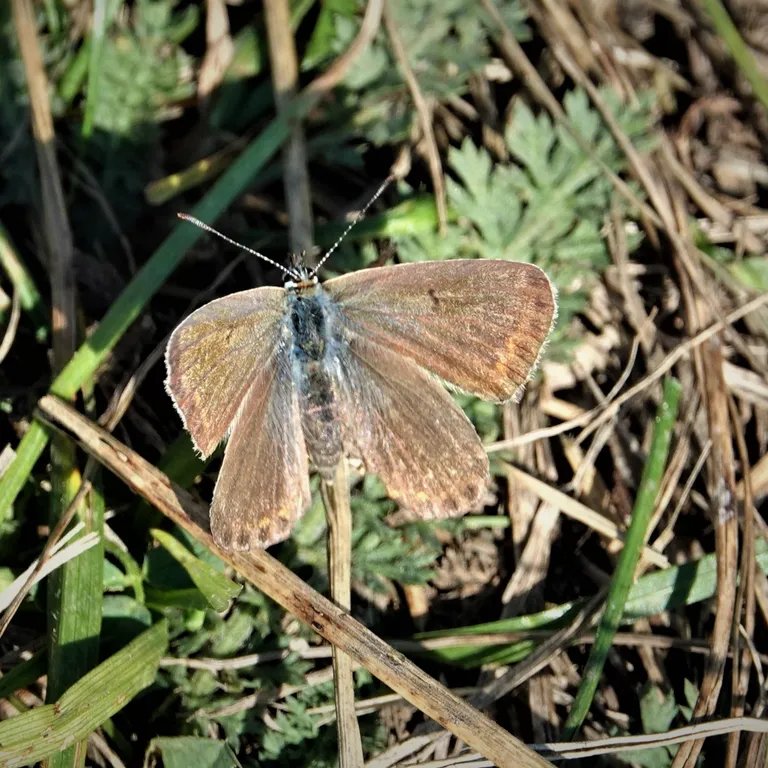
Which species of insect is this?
Polyommatus icarus
